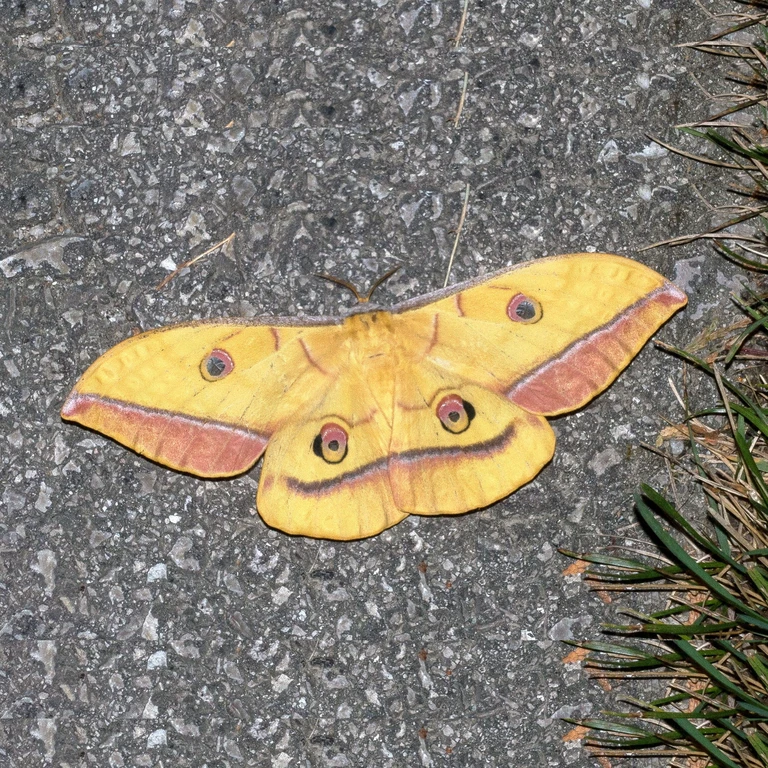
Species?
Antheraea yamamai
